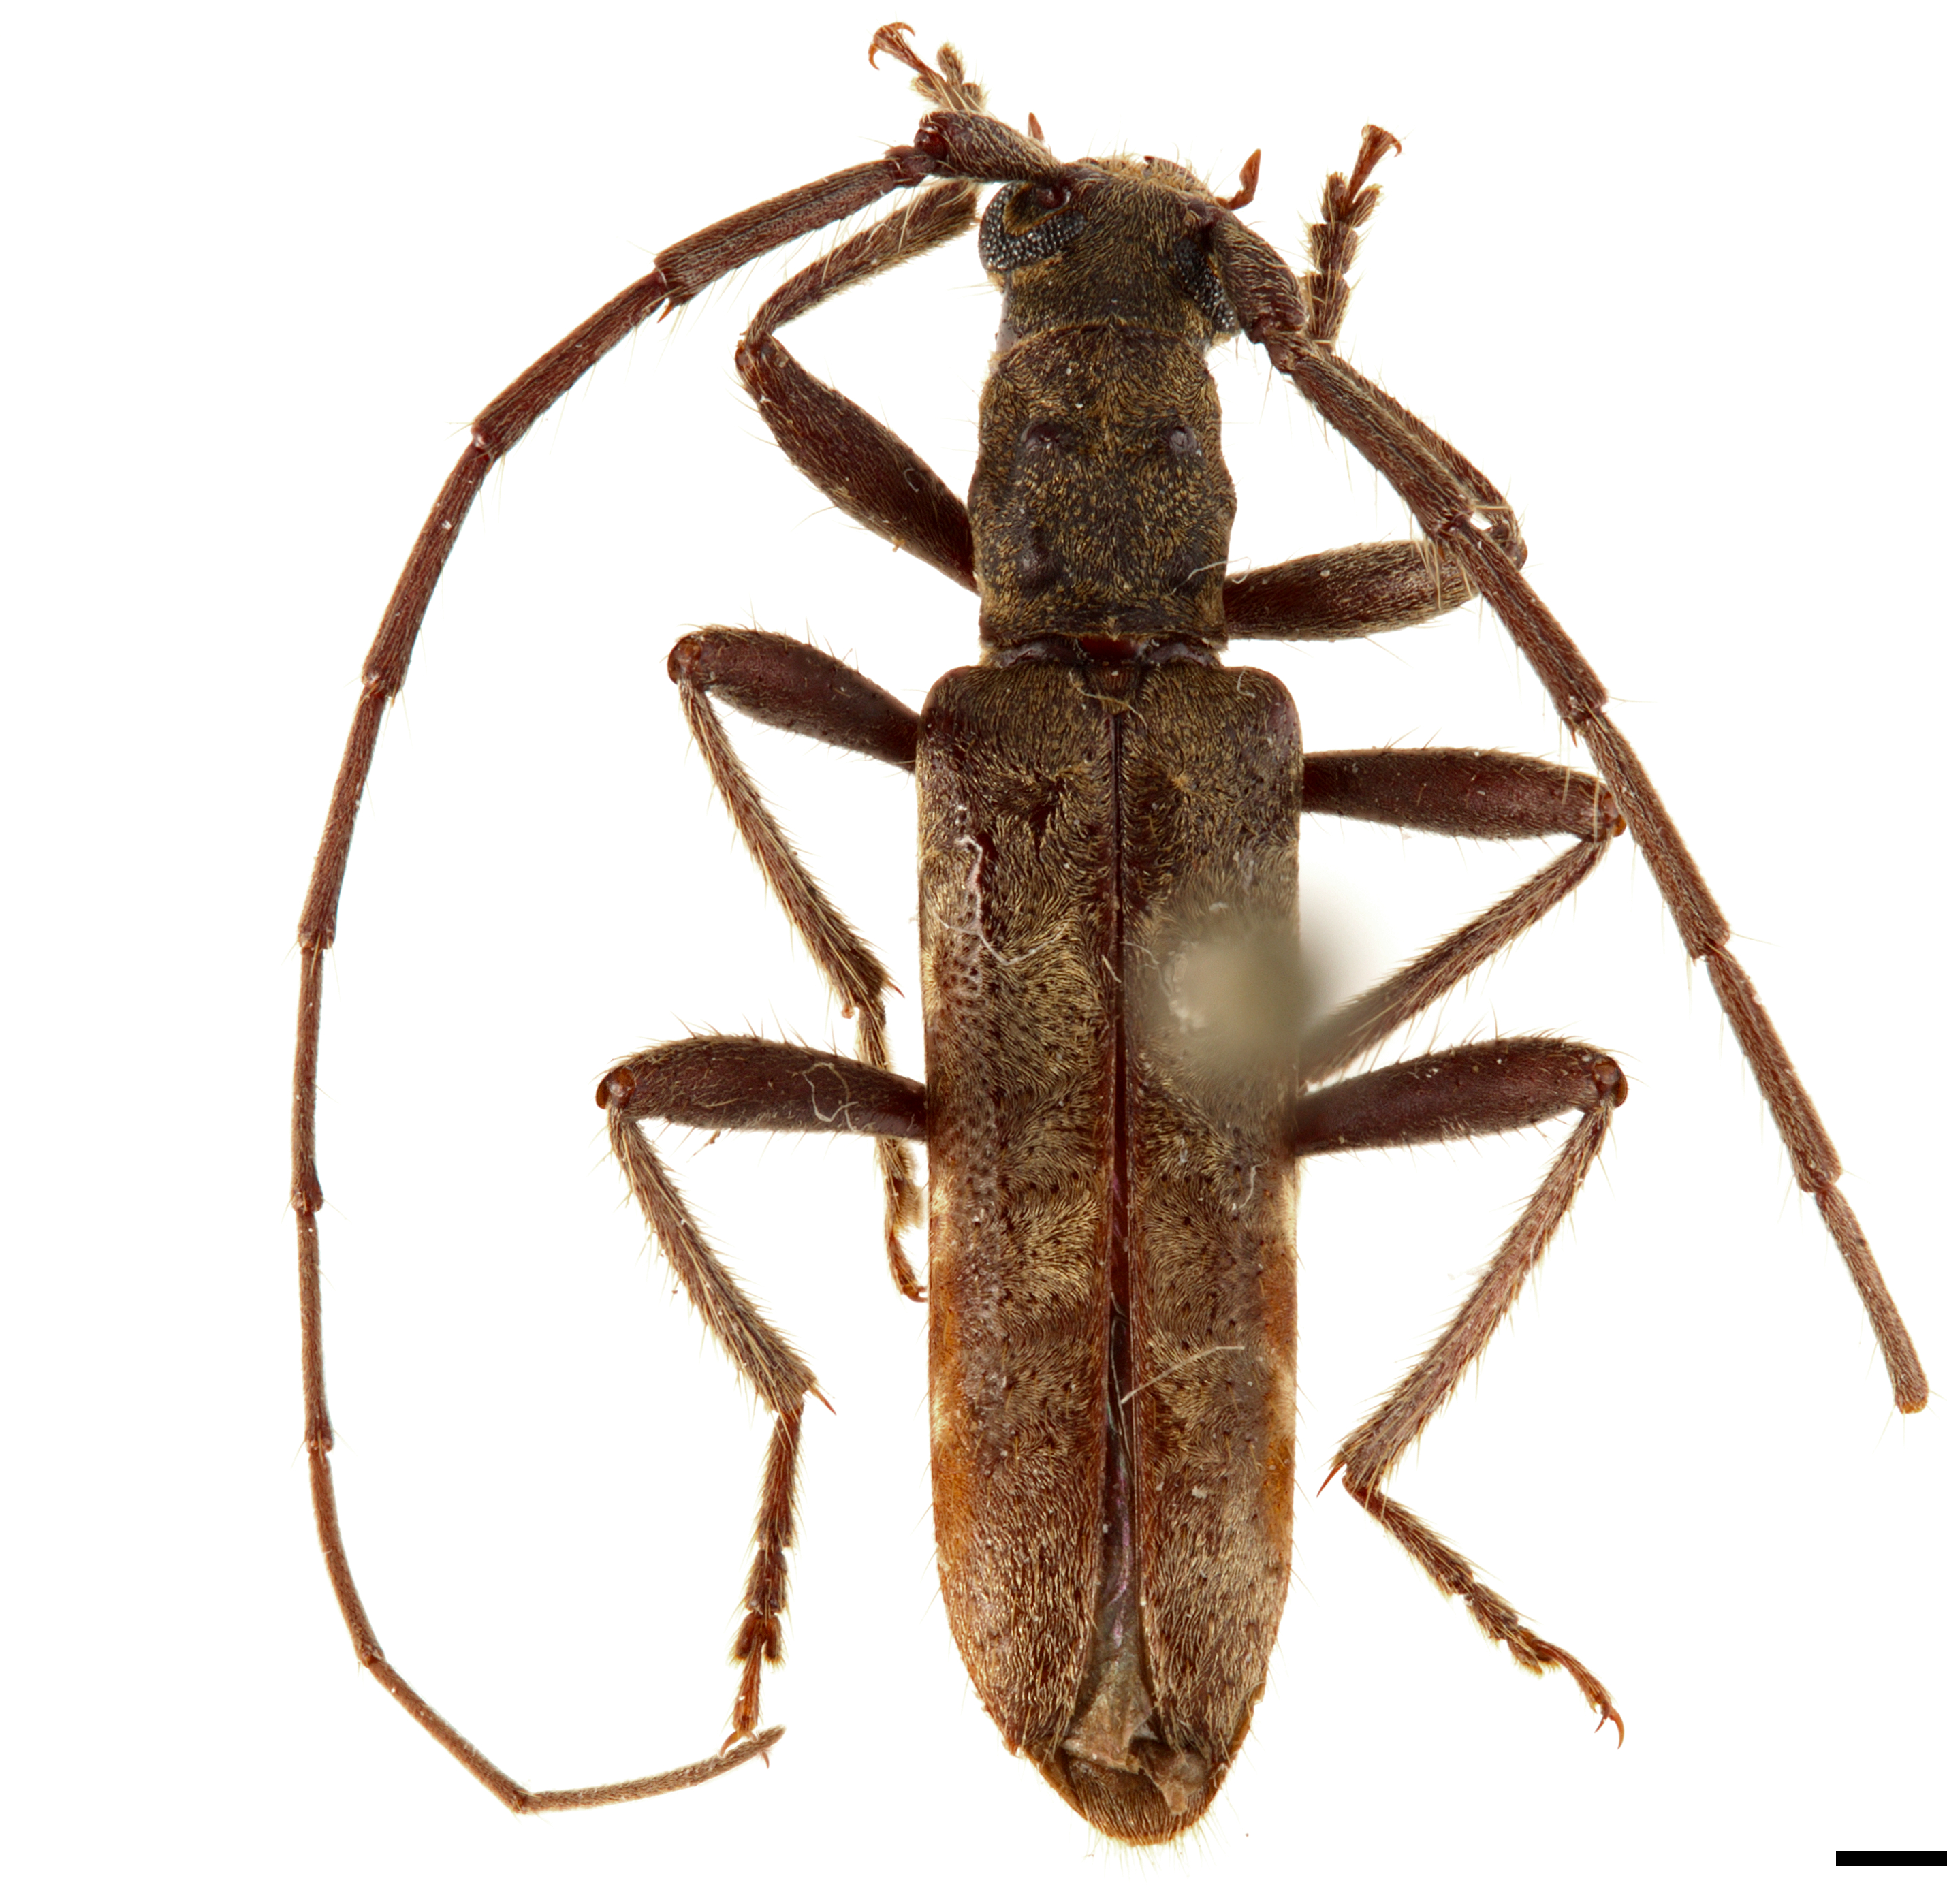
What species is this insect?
Protomallocera hilairei
